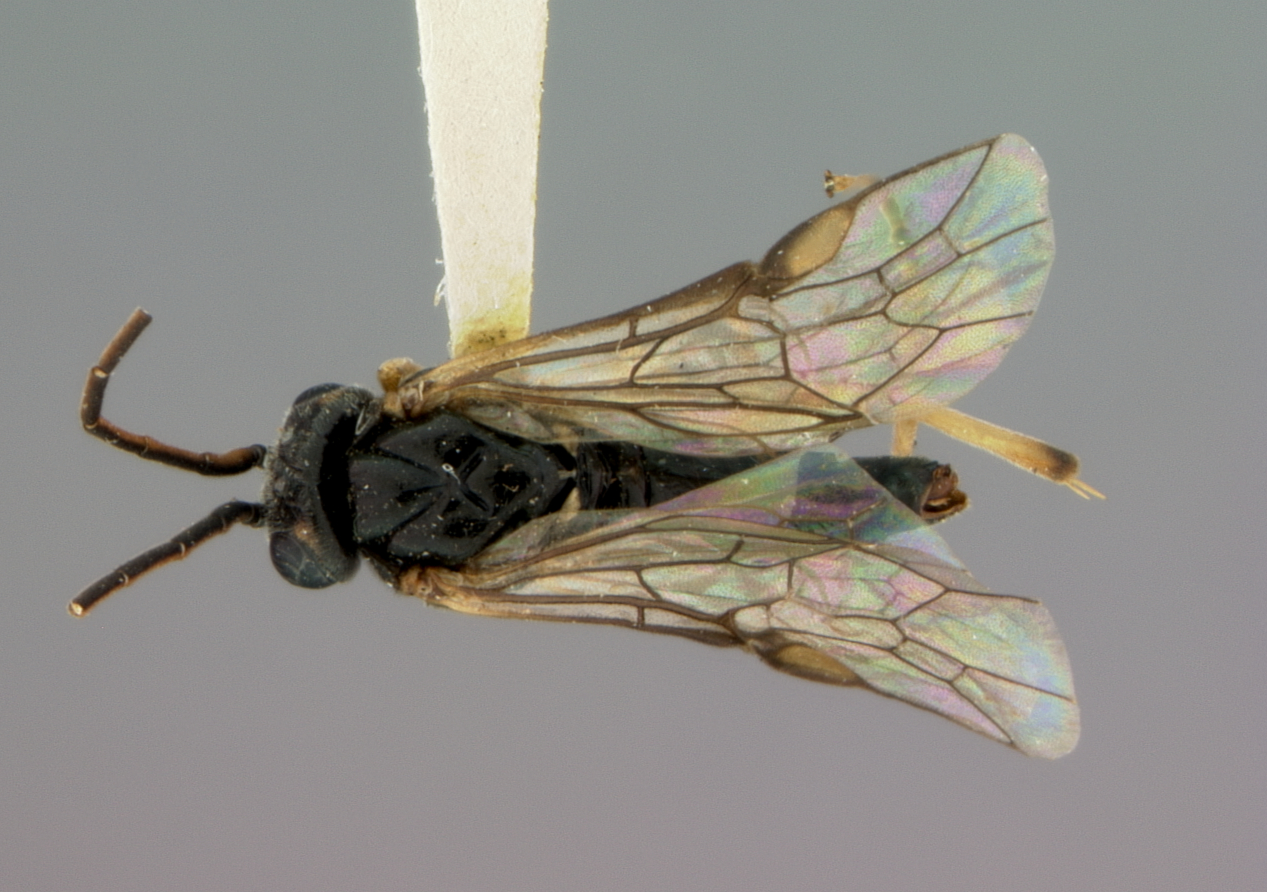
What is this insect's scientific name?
Pachynematus alni
